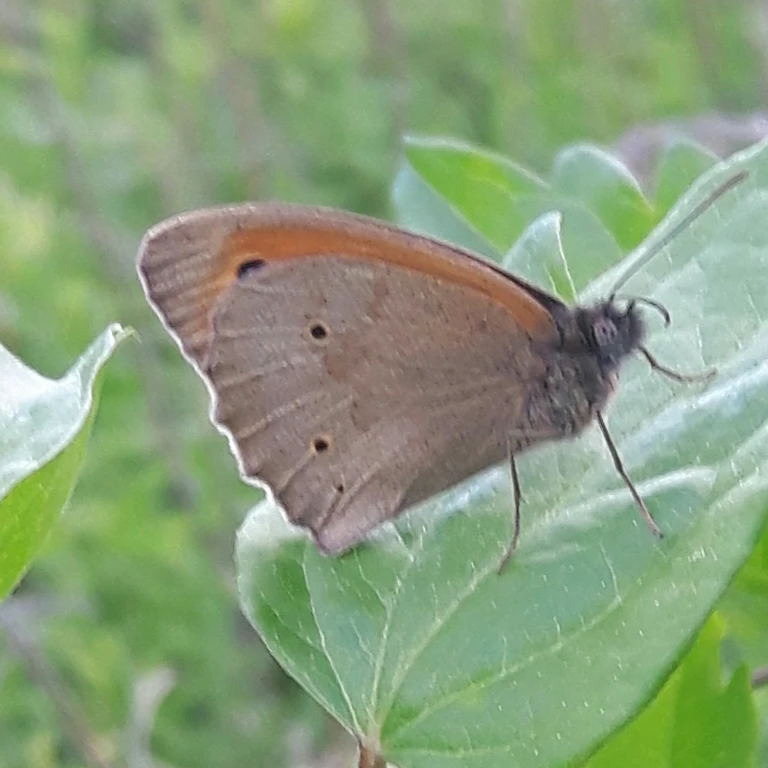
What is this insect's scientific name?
Maniola jurtina
